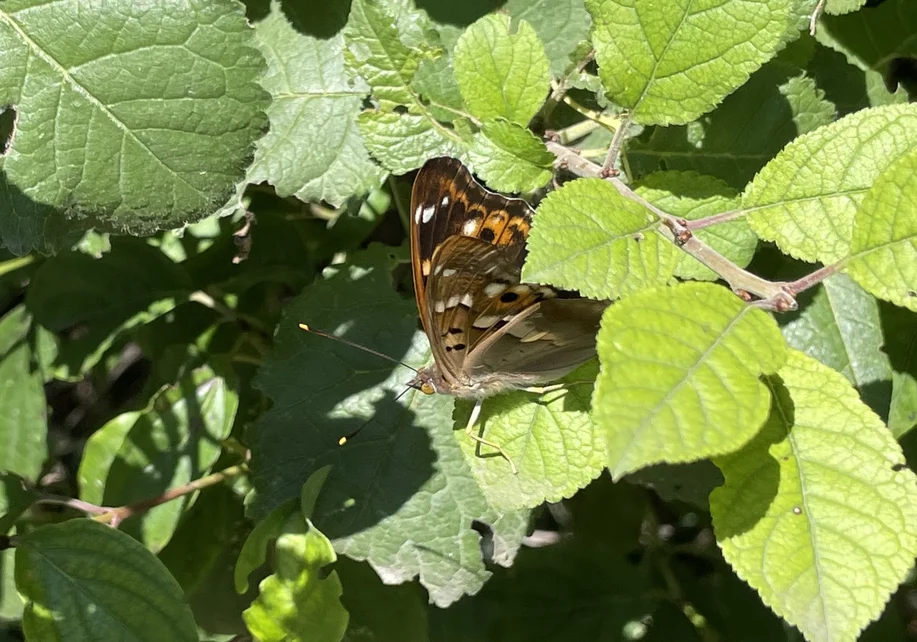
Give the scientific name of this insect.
Apatura ilia
